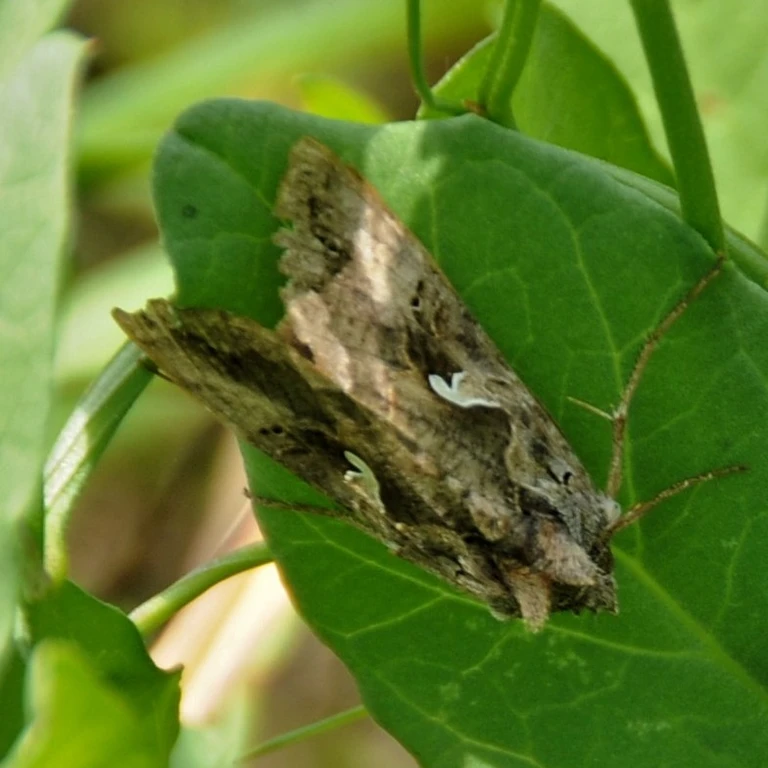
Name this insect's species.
Autographa gamma
